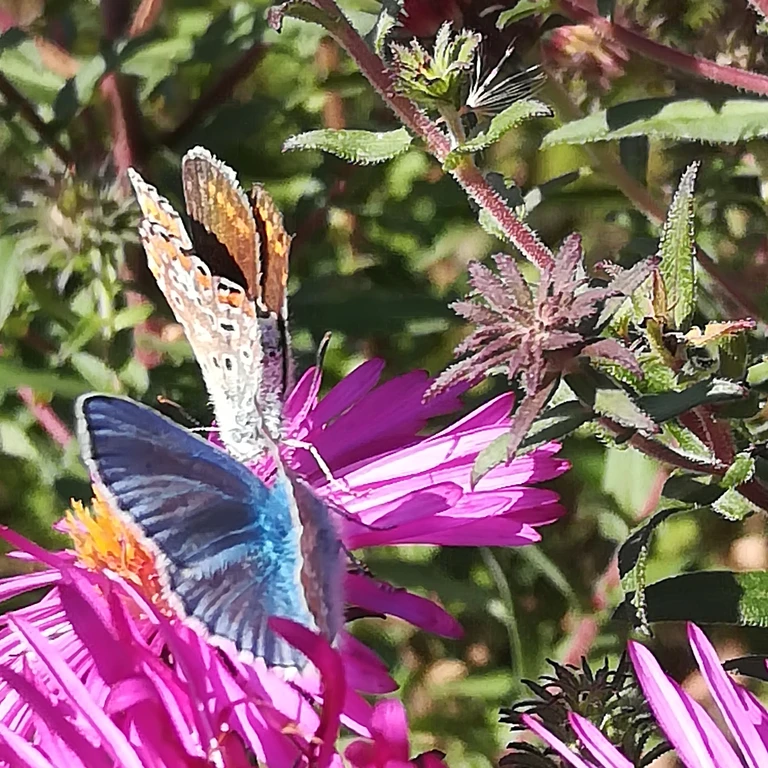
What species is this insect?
Polyommatus icarus
